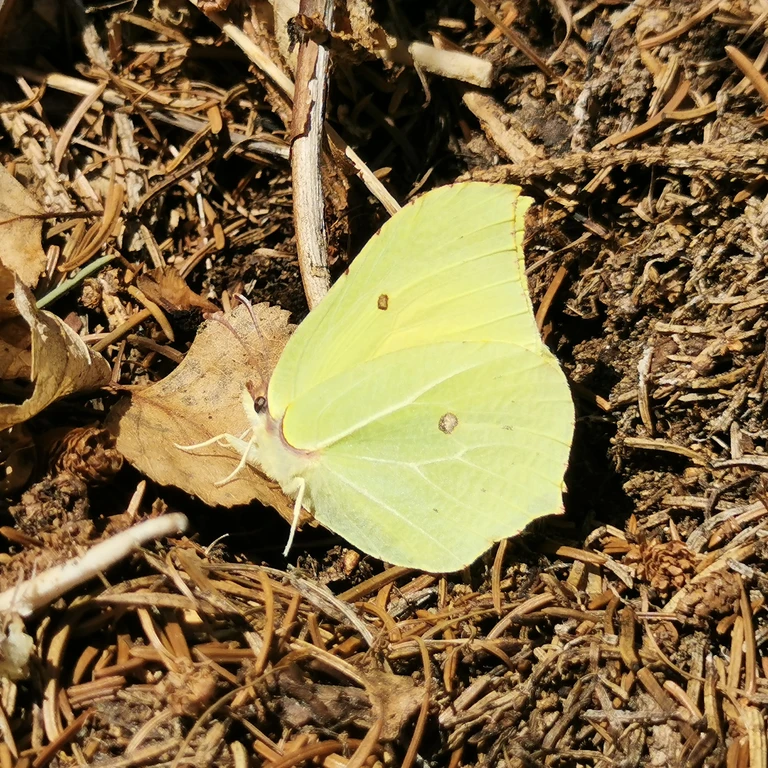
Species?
Gonepteryx rhamni
